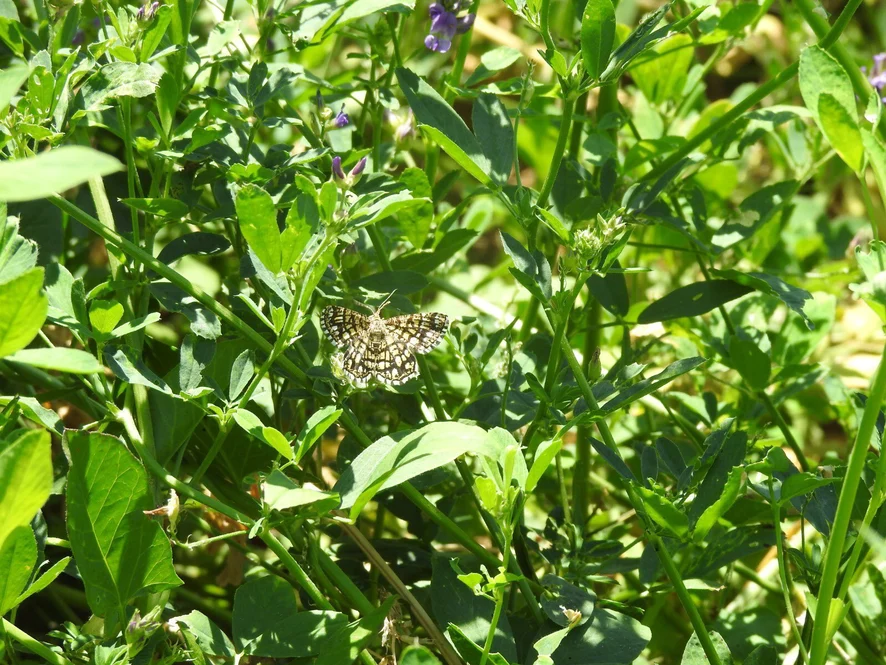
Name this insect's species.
Chiasmia clathrata
